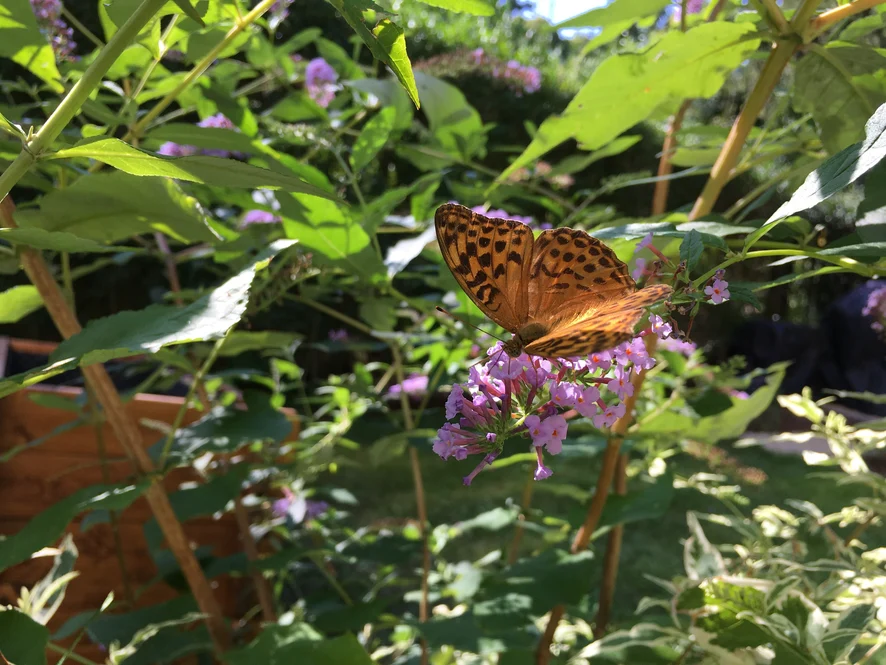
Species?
Argynnis paphia
